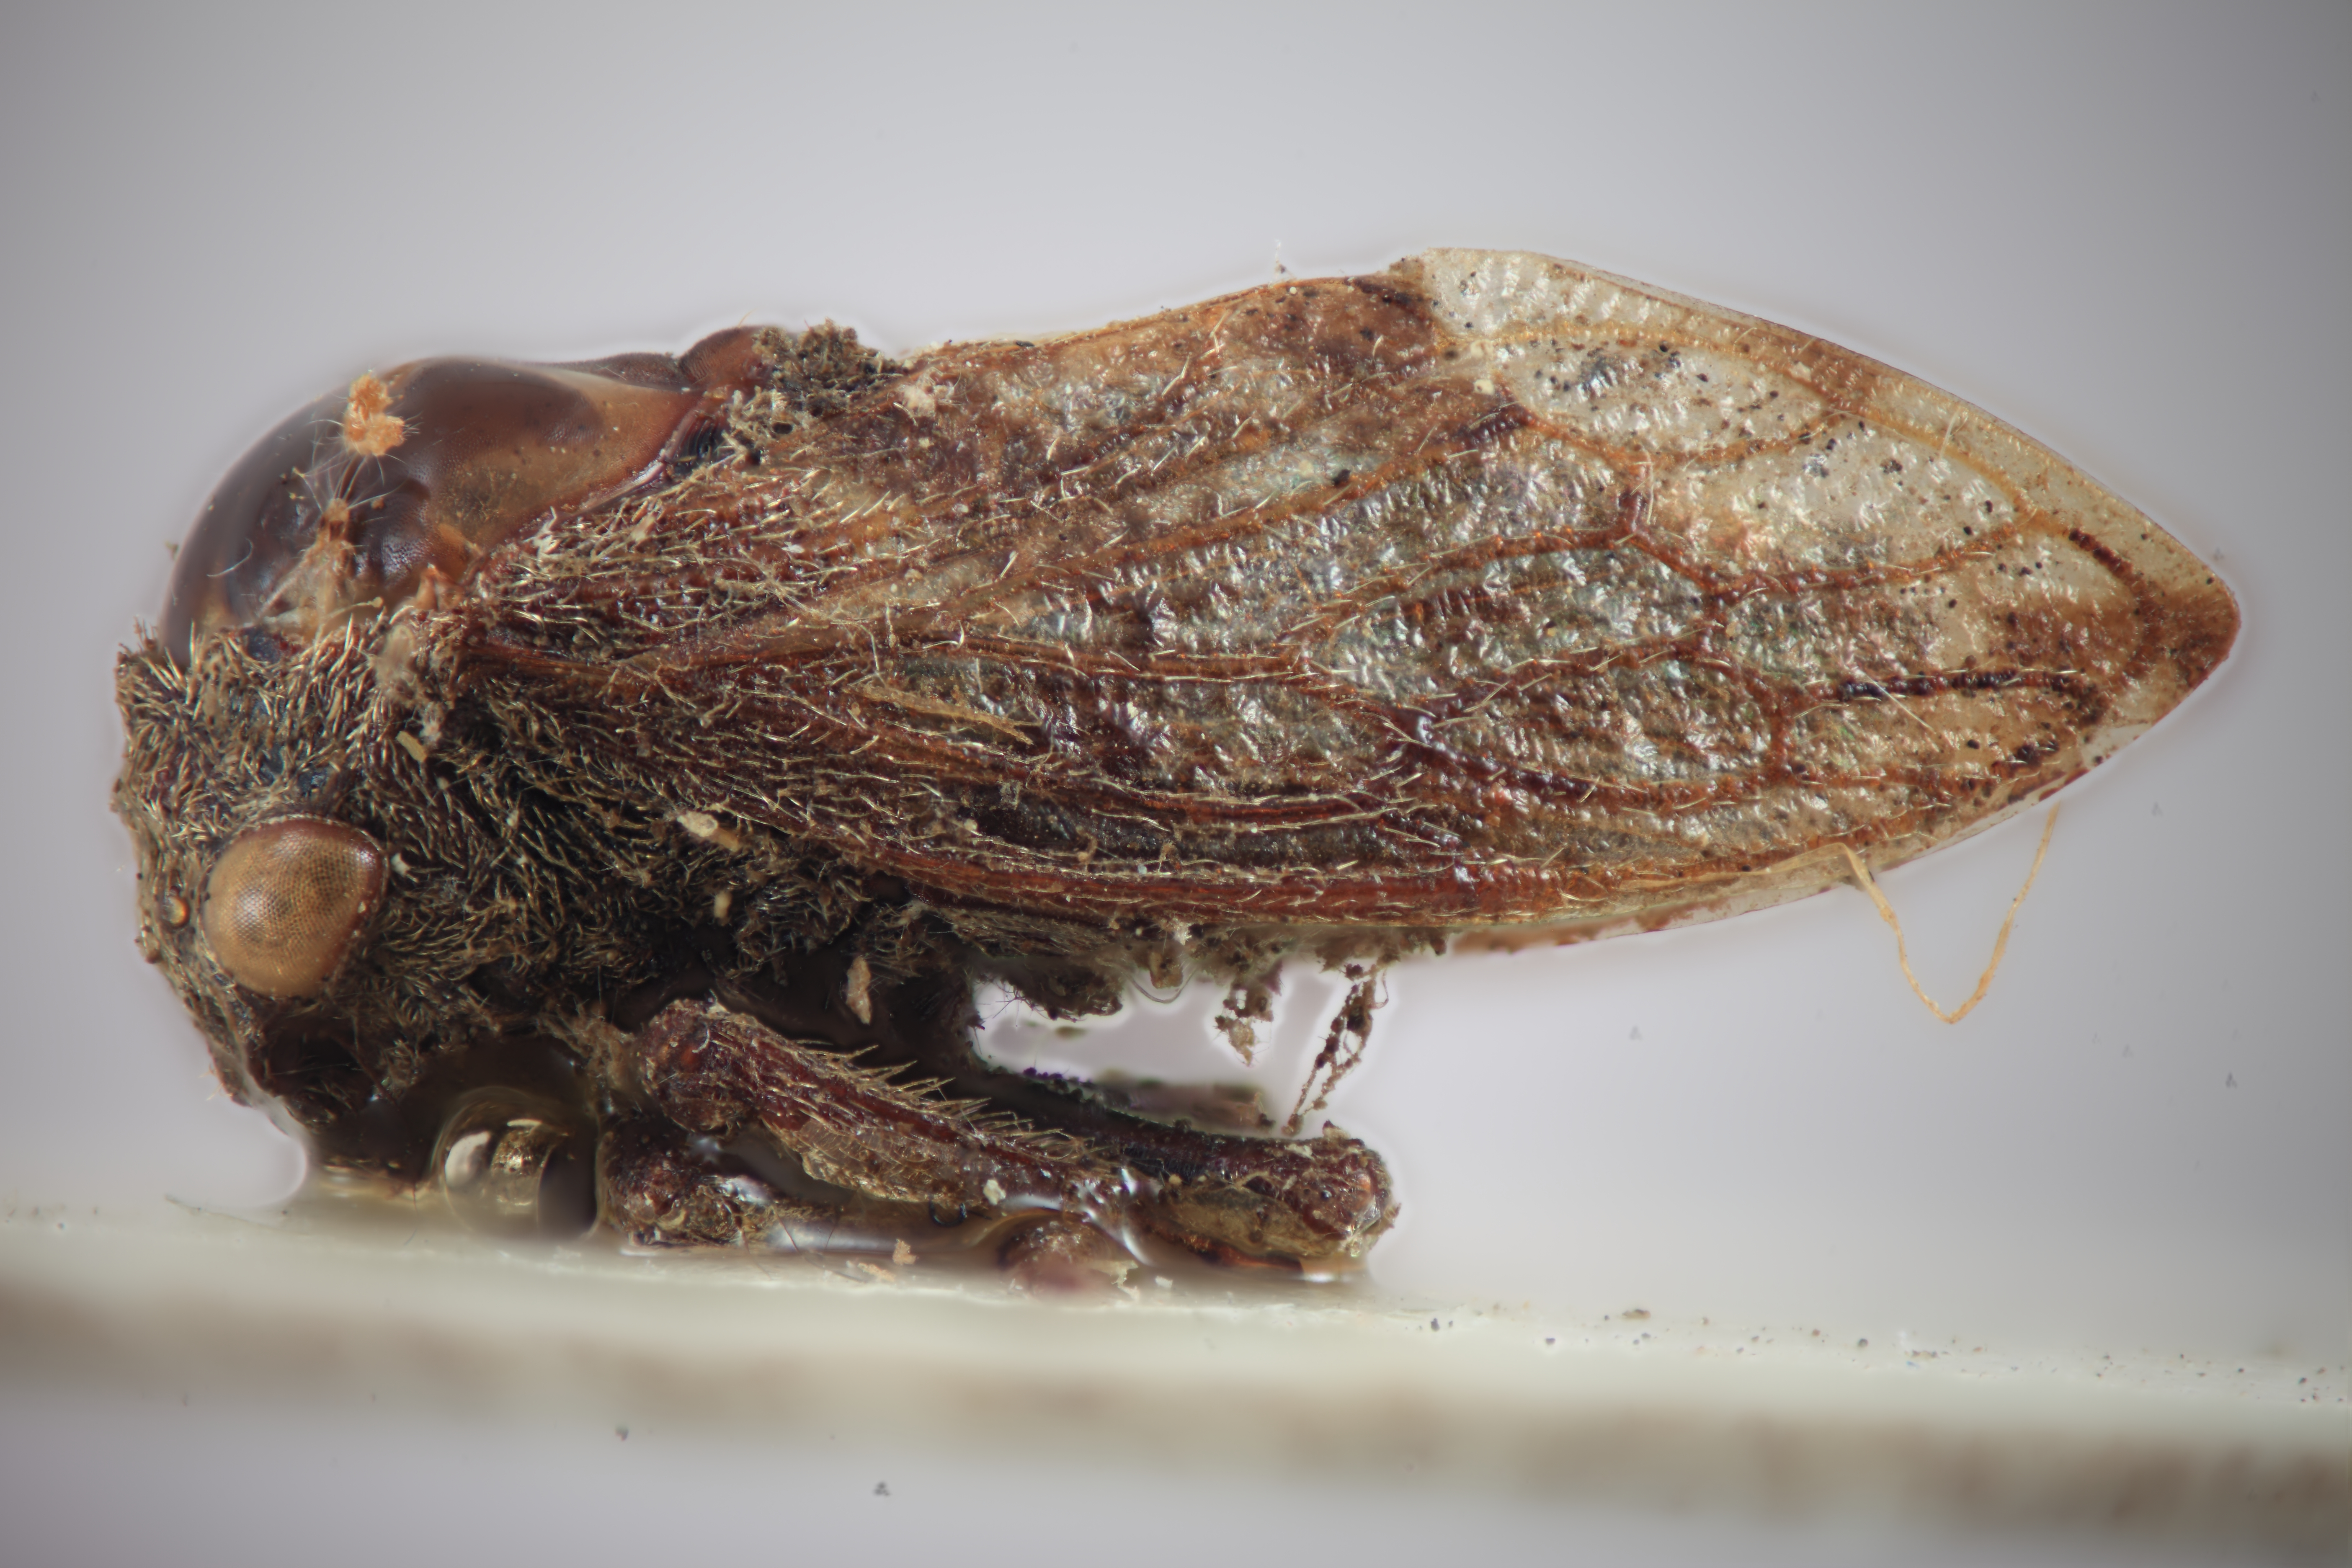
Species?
Maurya angulatus
